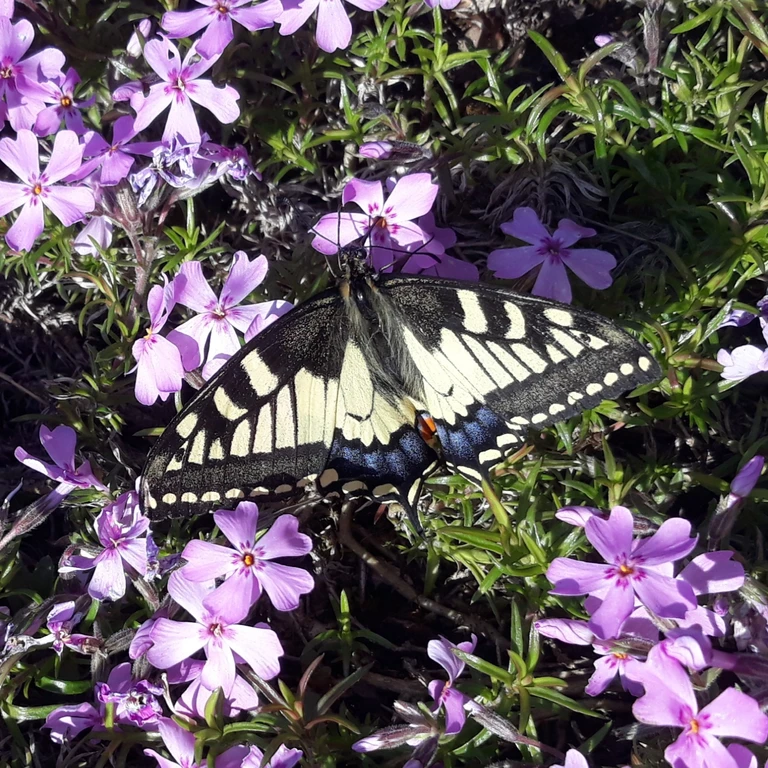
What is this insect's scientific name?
Papilio machaon
